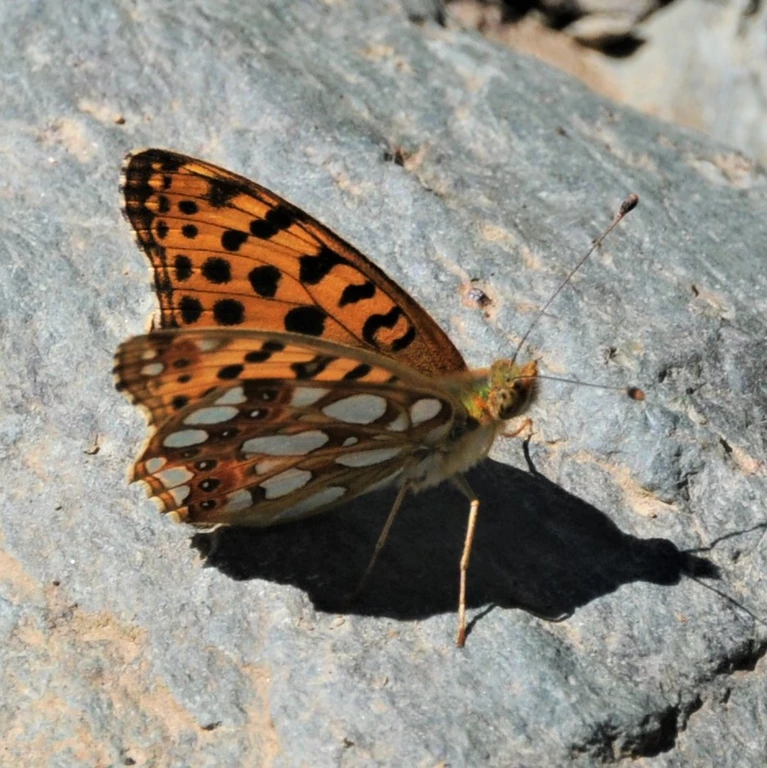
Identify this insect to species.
Issoria lathonia
